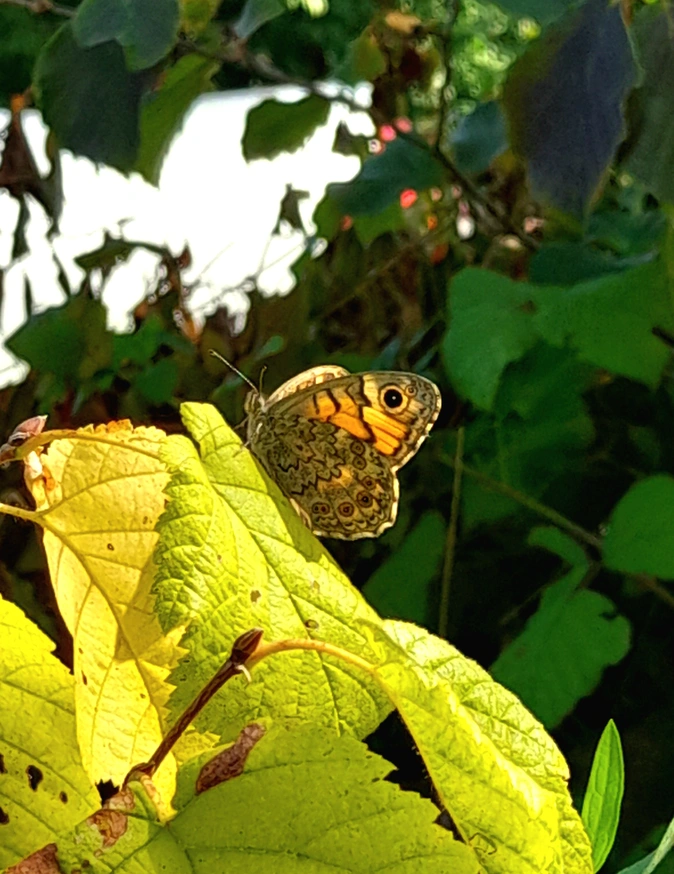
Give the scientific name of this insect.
Lasiommata megera (also Pararge megera)
